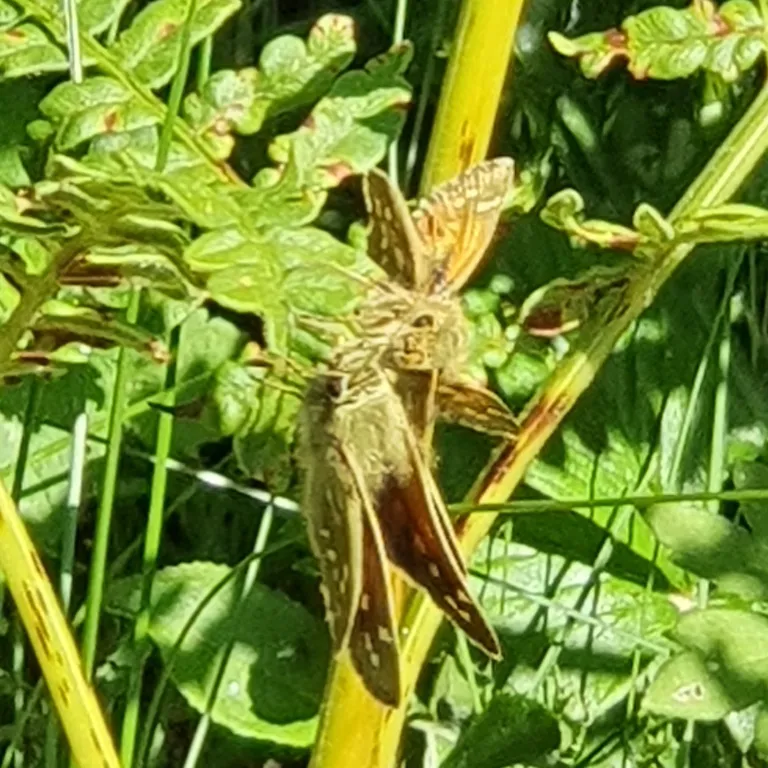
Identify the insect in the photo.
Hesperia comma
